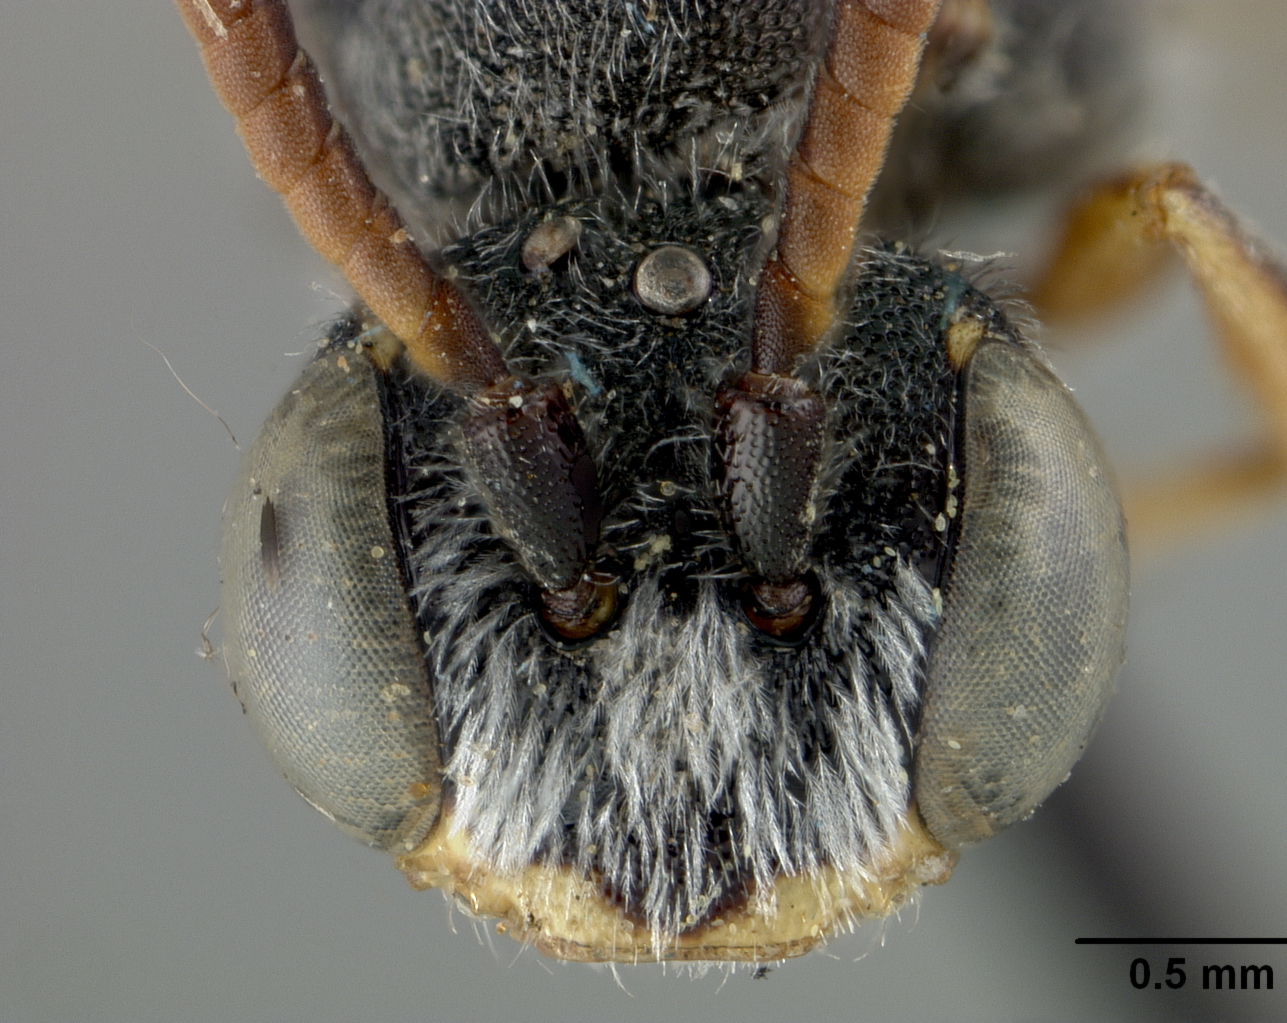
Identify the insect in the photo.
Nomada malonina
